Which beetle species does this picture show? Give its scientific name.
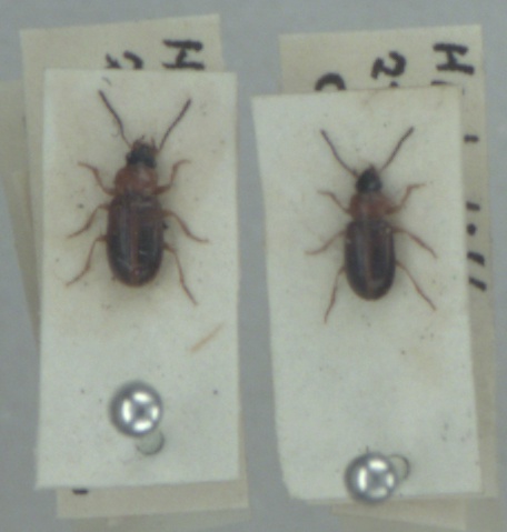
Acupalpus flavicollis
